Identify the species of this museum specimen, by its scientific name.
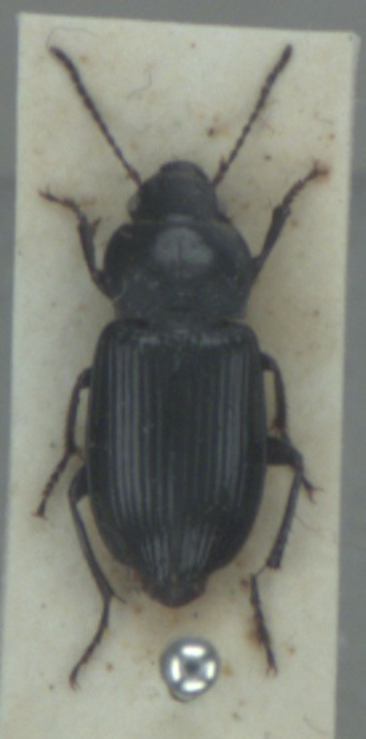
Anisodactylus nemorivagus
